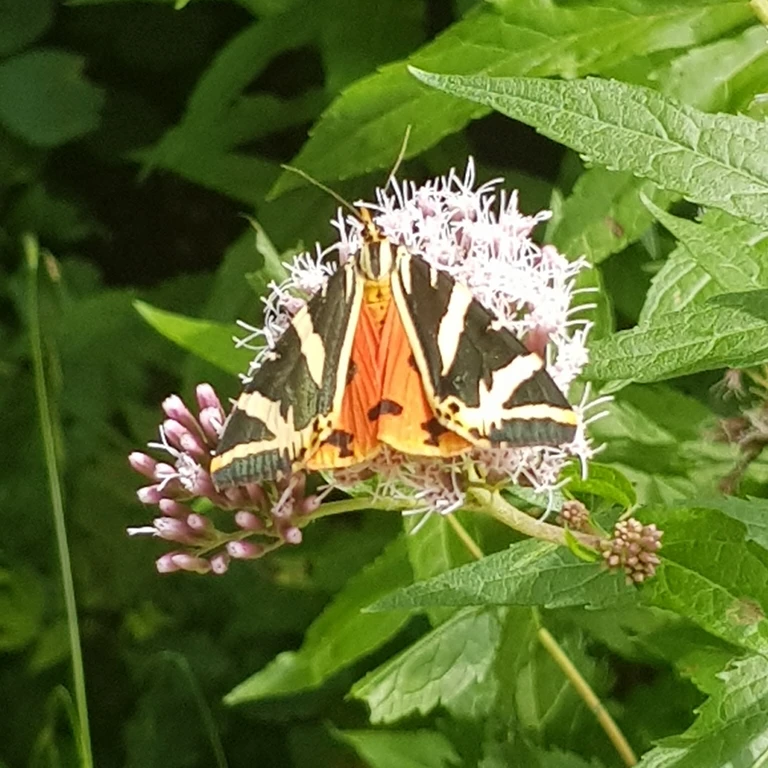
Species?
Euplagia quadripunctaria
